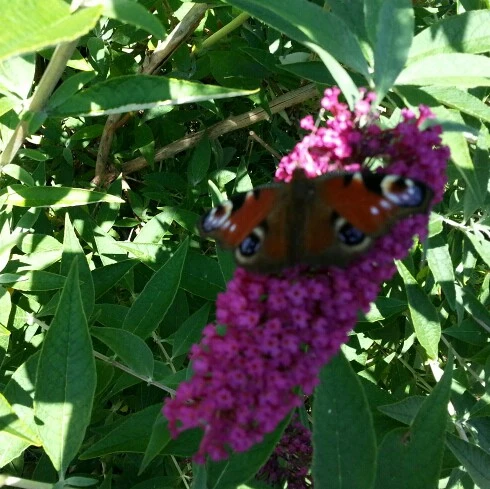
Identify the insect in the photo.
Aglais io
